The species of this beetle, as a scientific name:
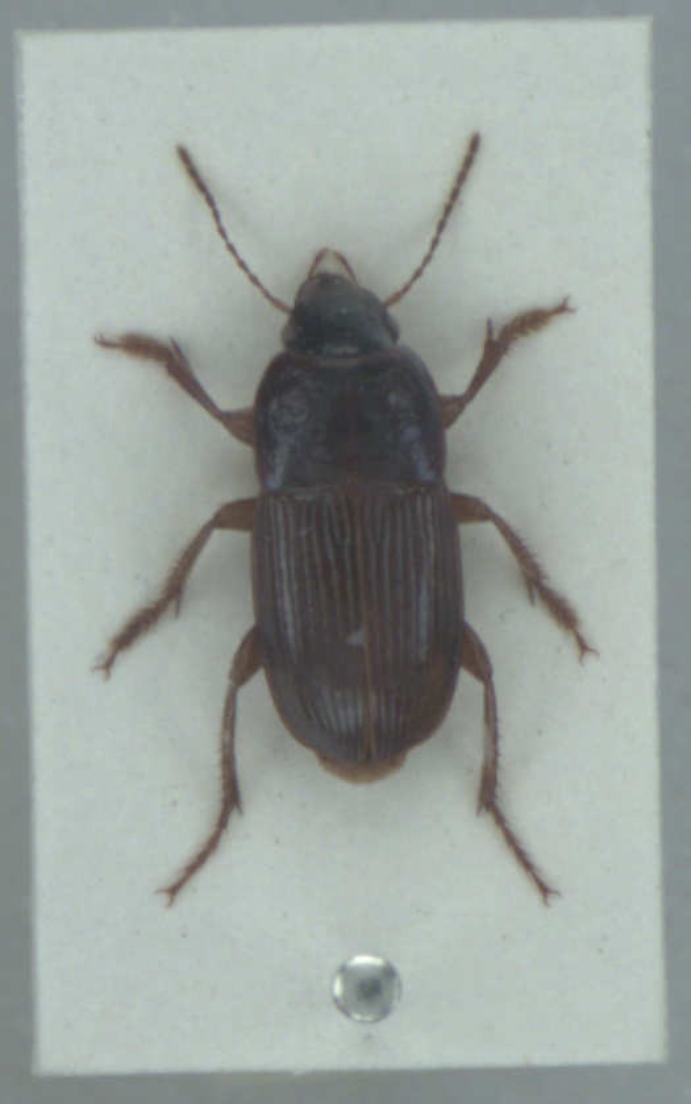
Harpalus dimidiatus
